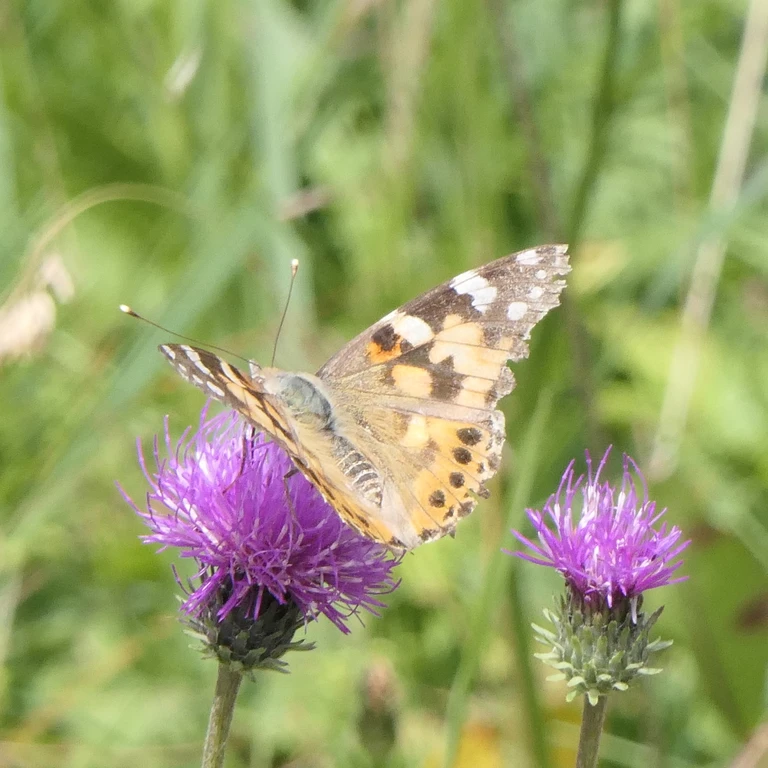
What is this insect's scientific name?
Vanessa cardui
